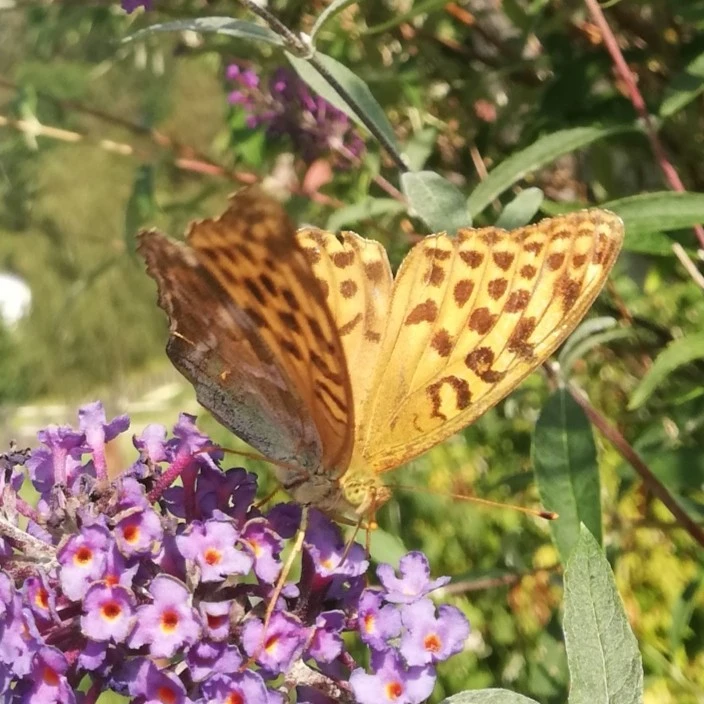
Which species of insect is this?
Argynnis paphia
